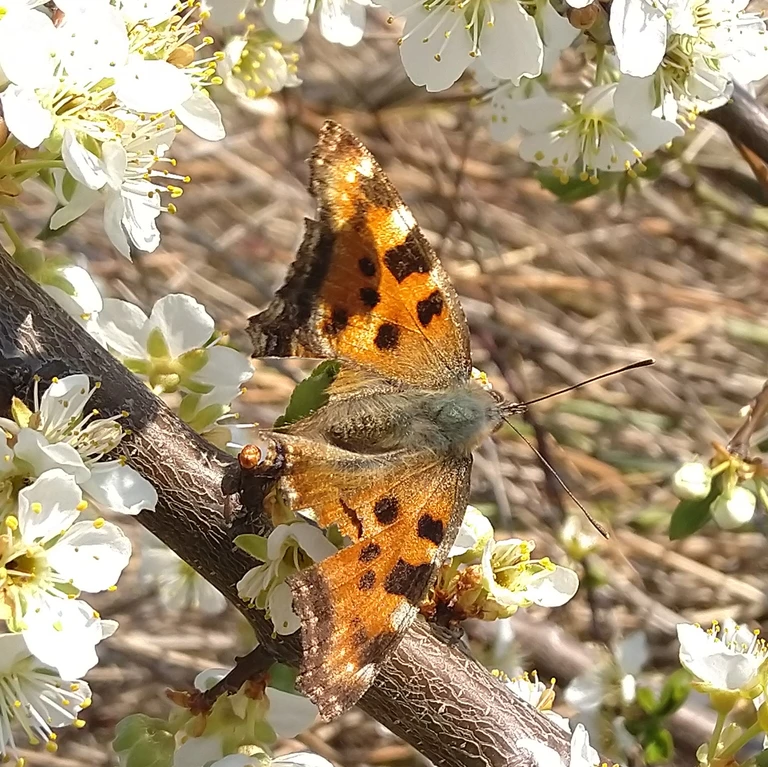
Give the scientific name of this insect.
Nymphalis polychloros
